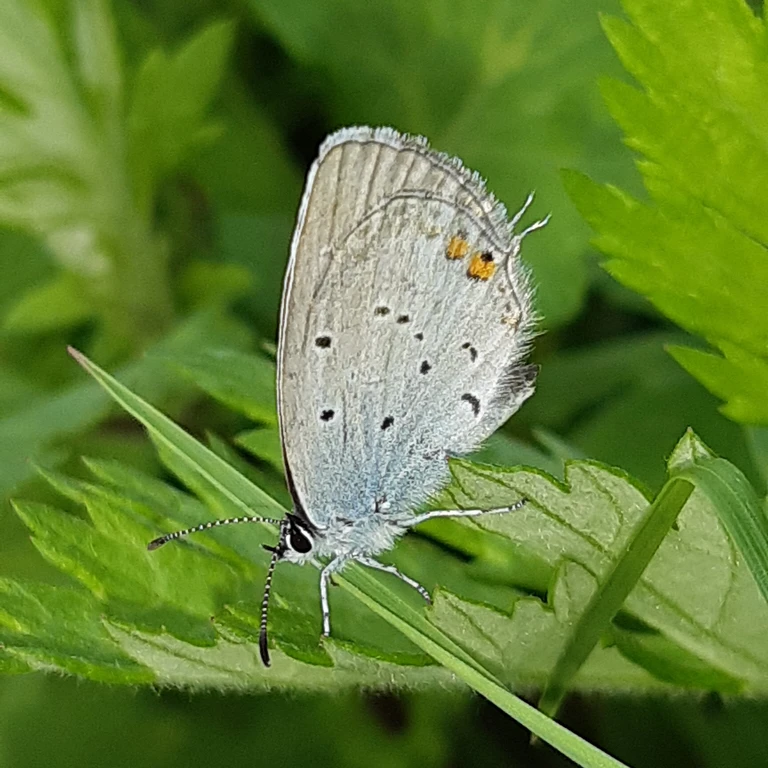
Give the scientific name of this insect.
Cupido argiades (also Elkalyce argiades)
